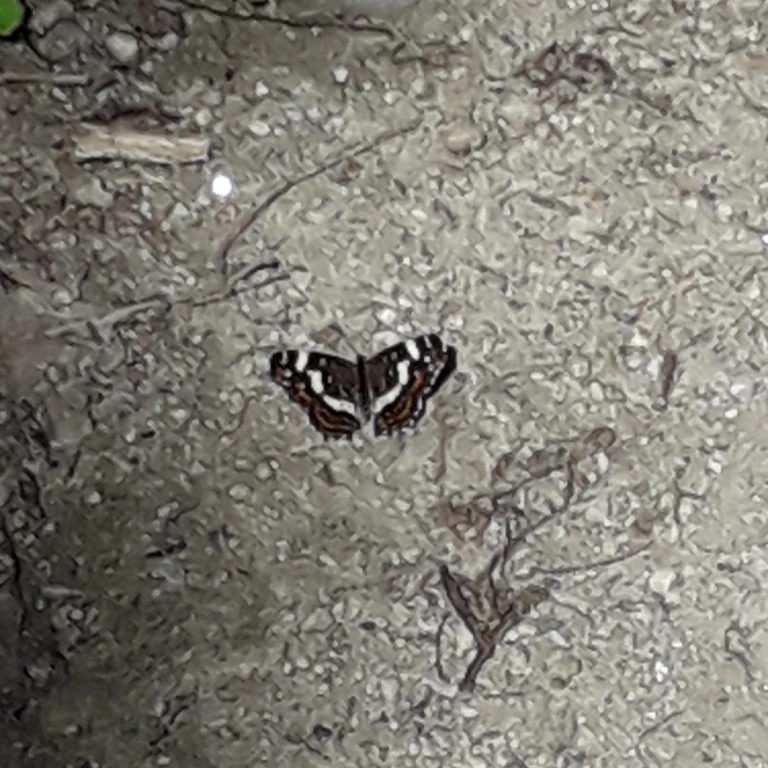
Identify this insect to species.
Araschnia levana
